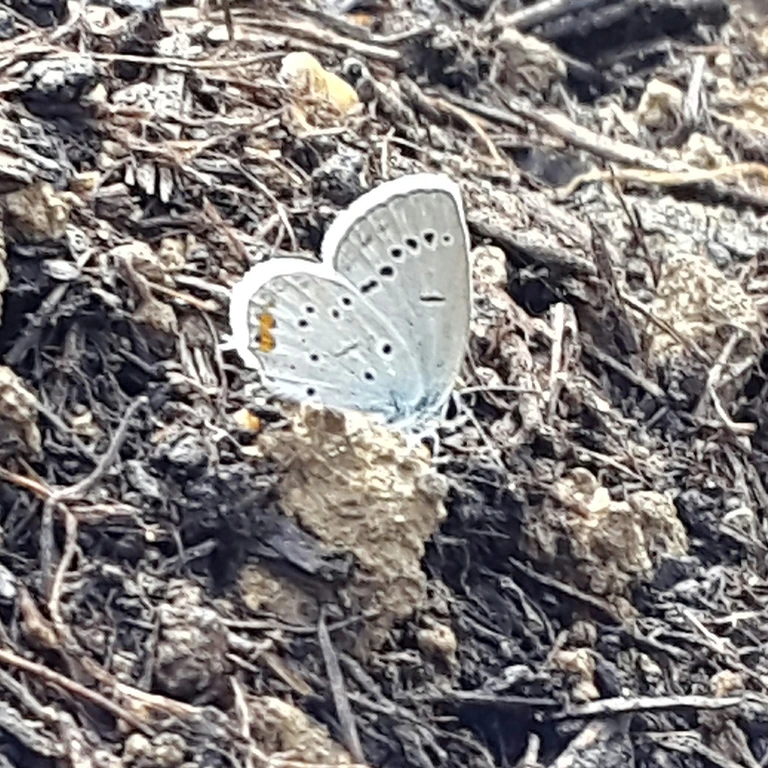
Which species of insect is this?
Cupido argiades (also Elkalyce argiades)
